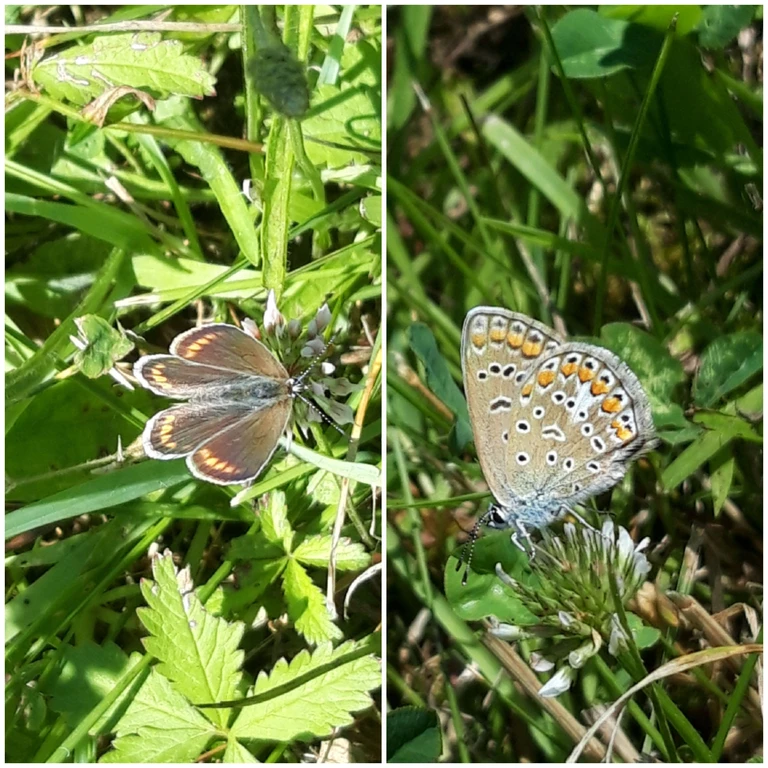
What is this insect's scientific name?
Polyommatus icarus
